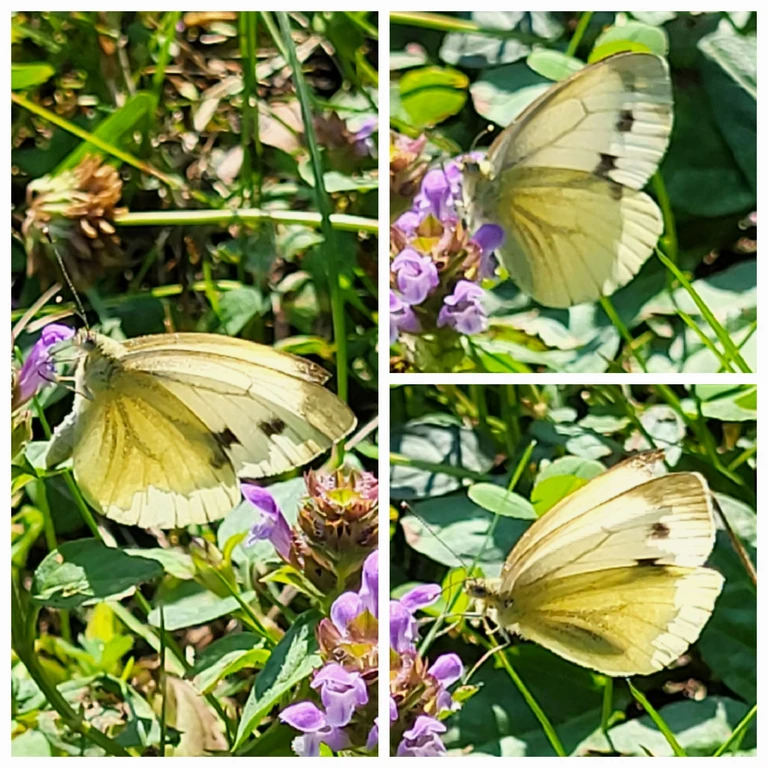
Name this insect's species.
Pieris napi
